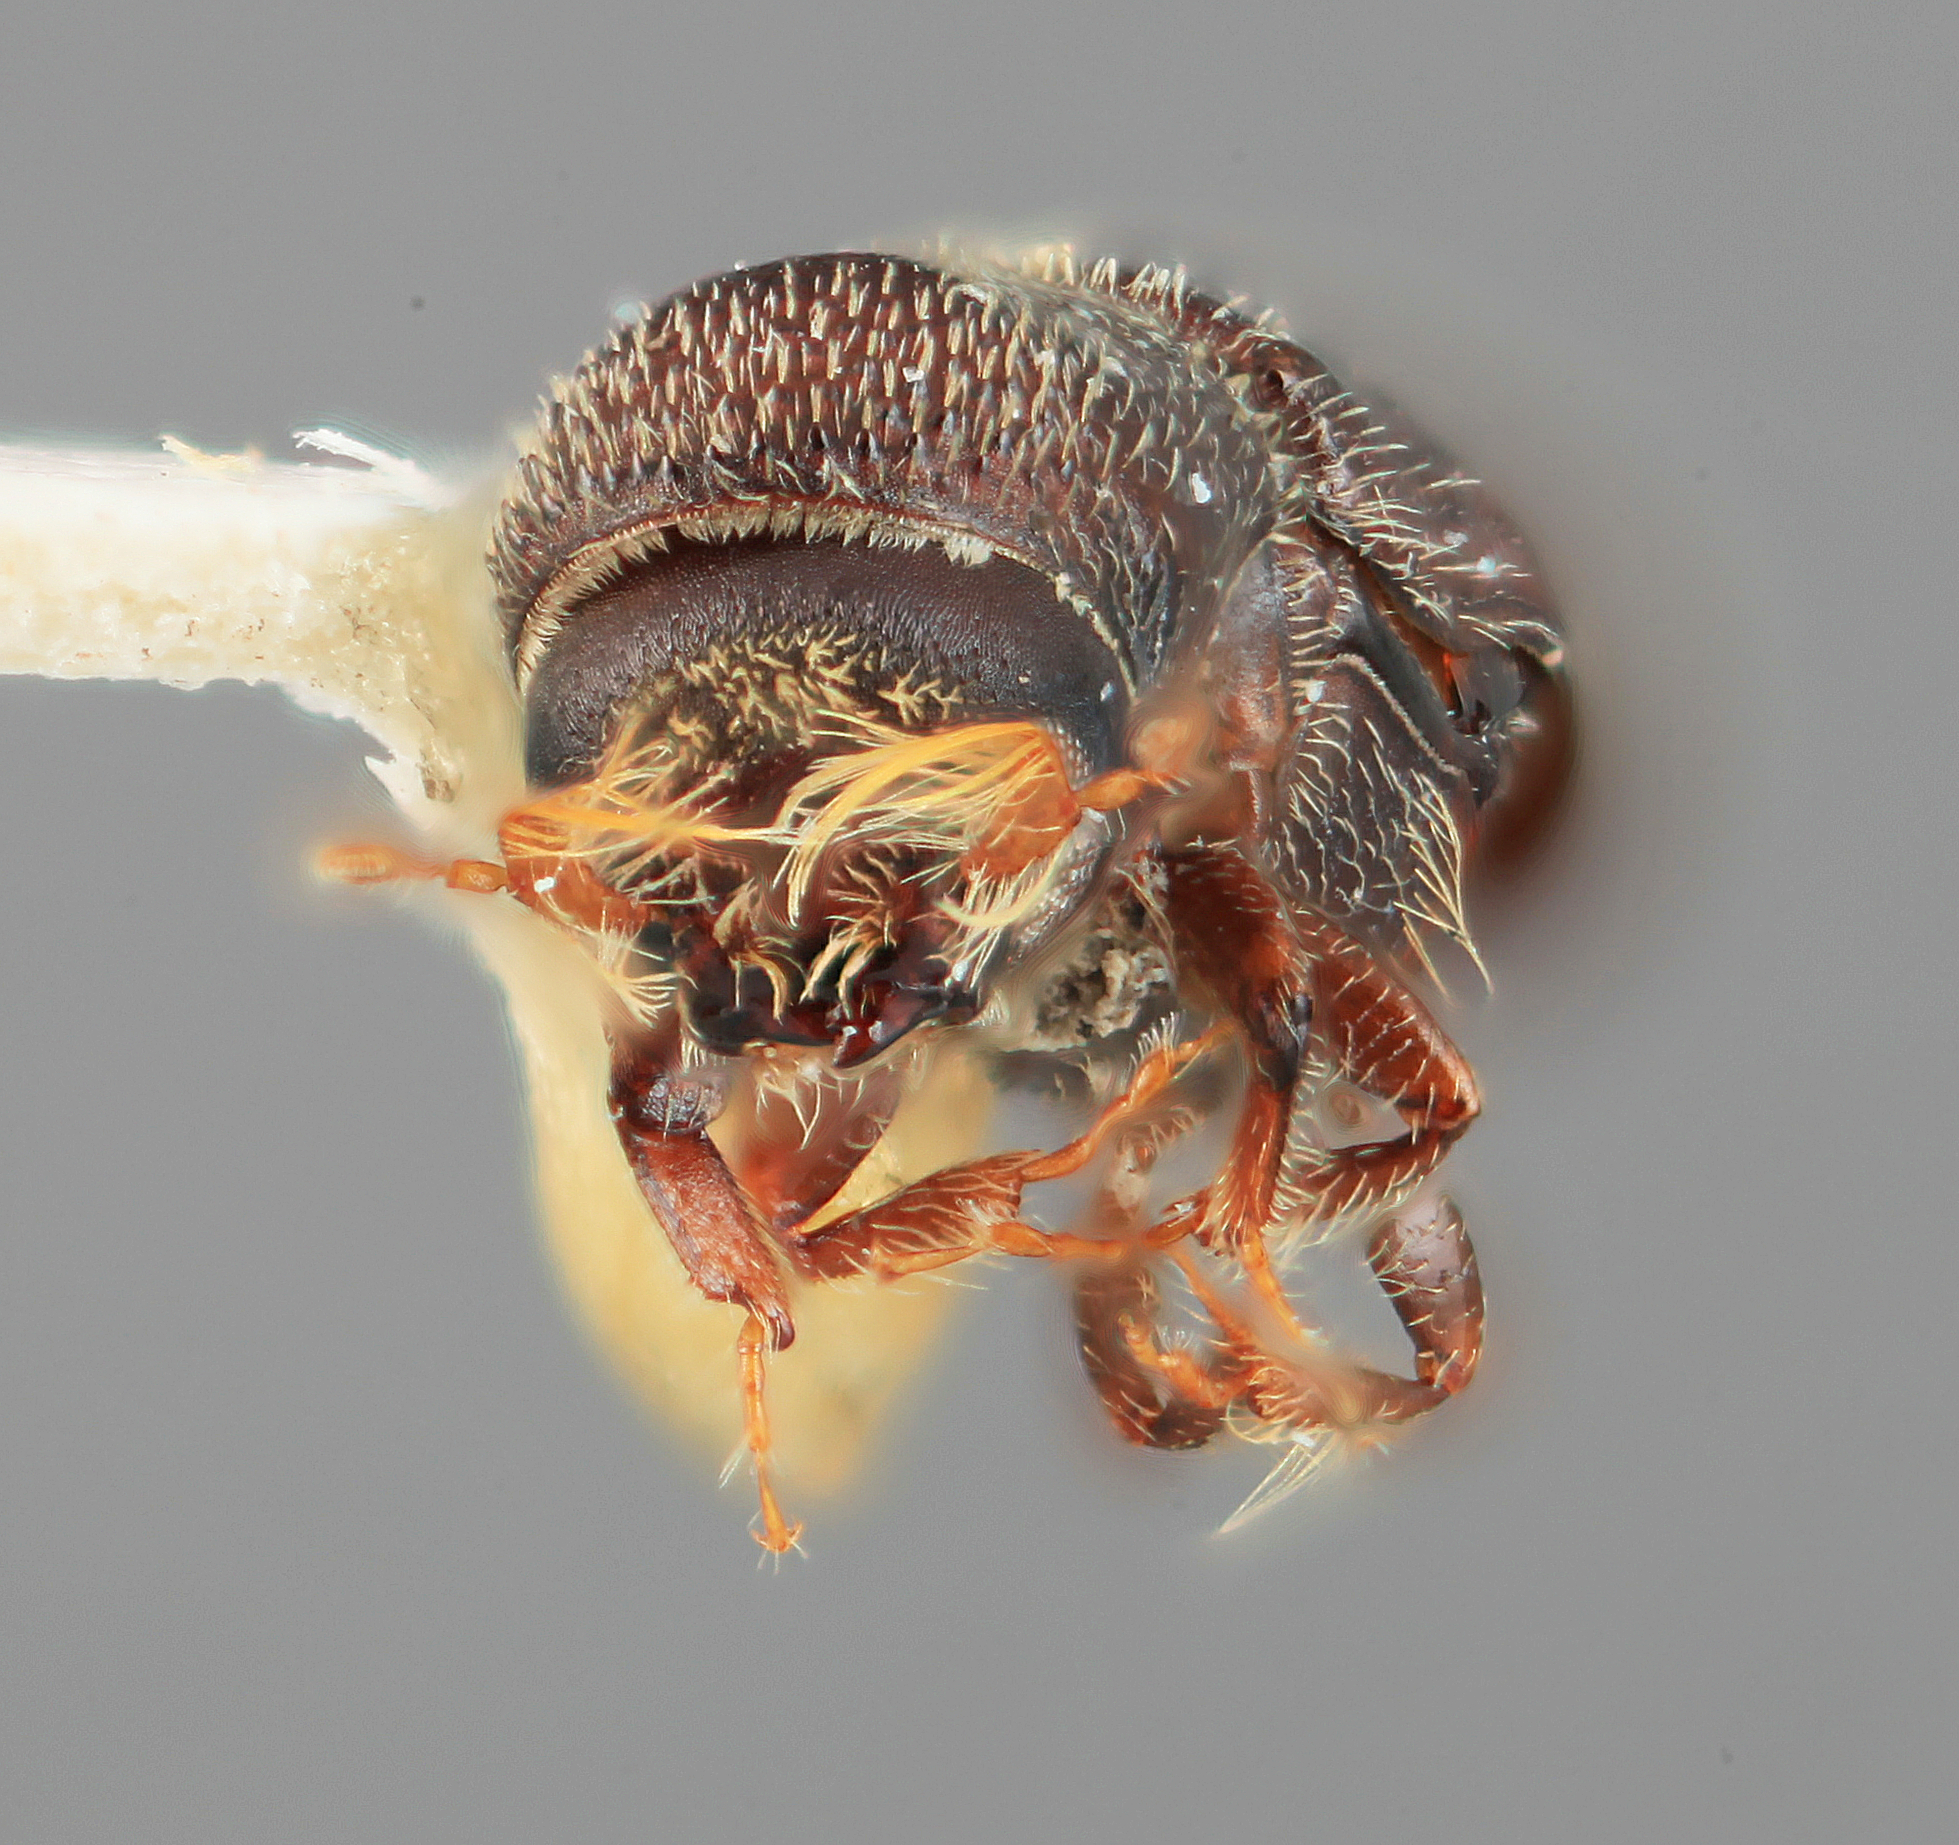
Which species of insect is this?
Micracis lepidus
